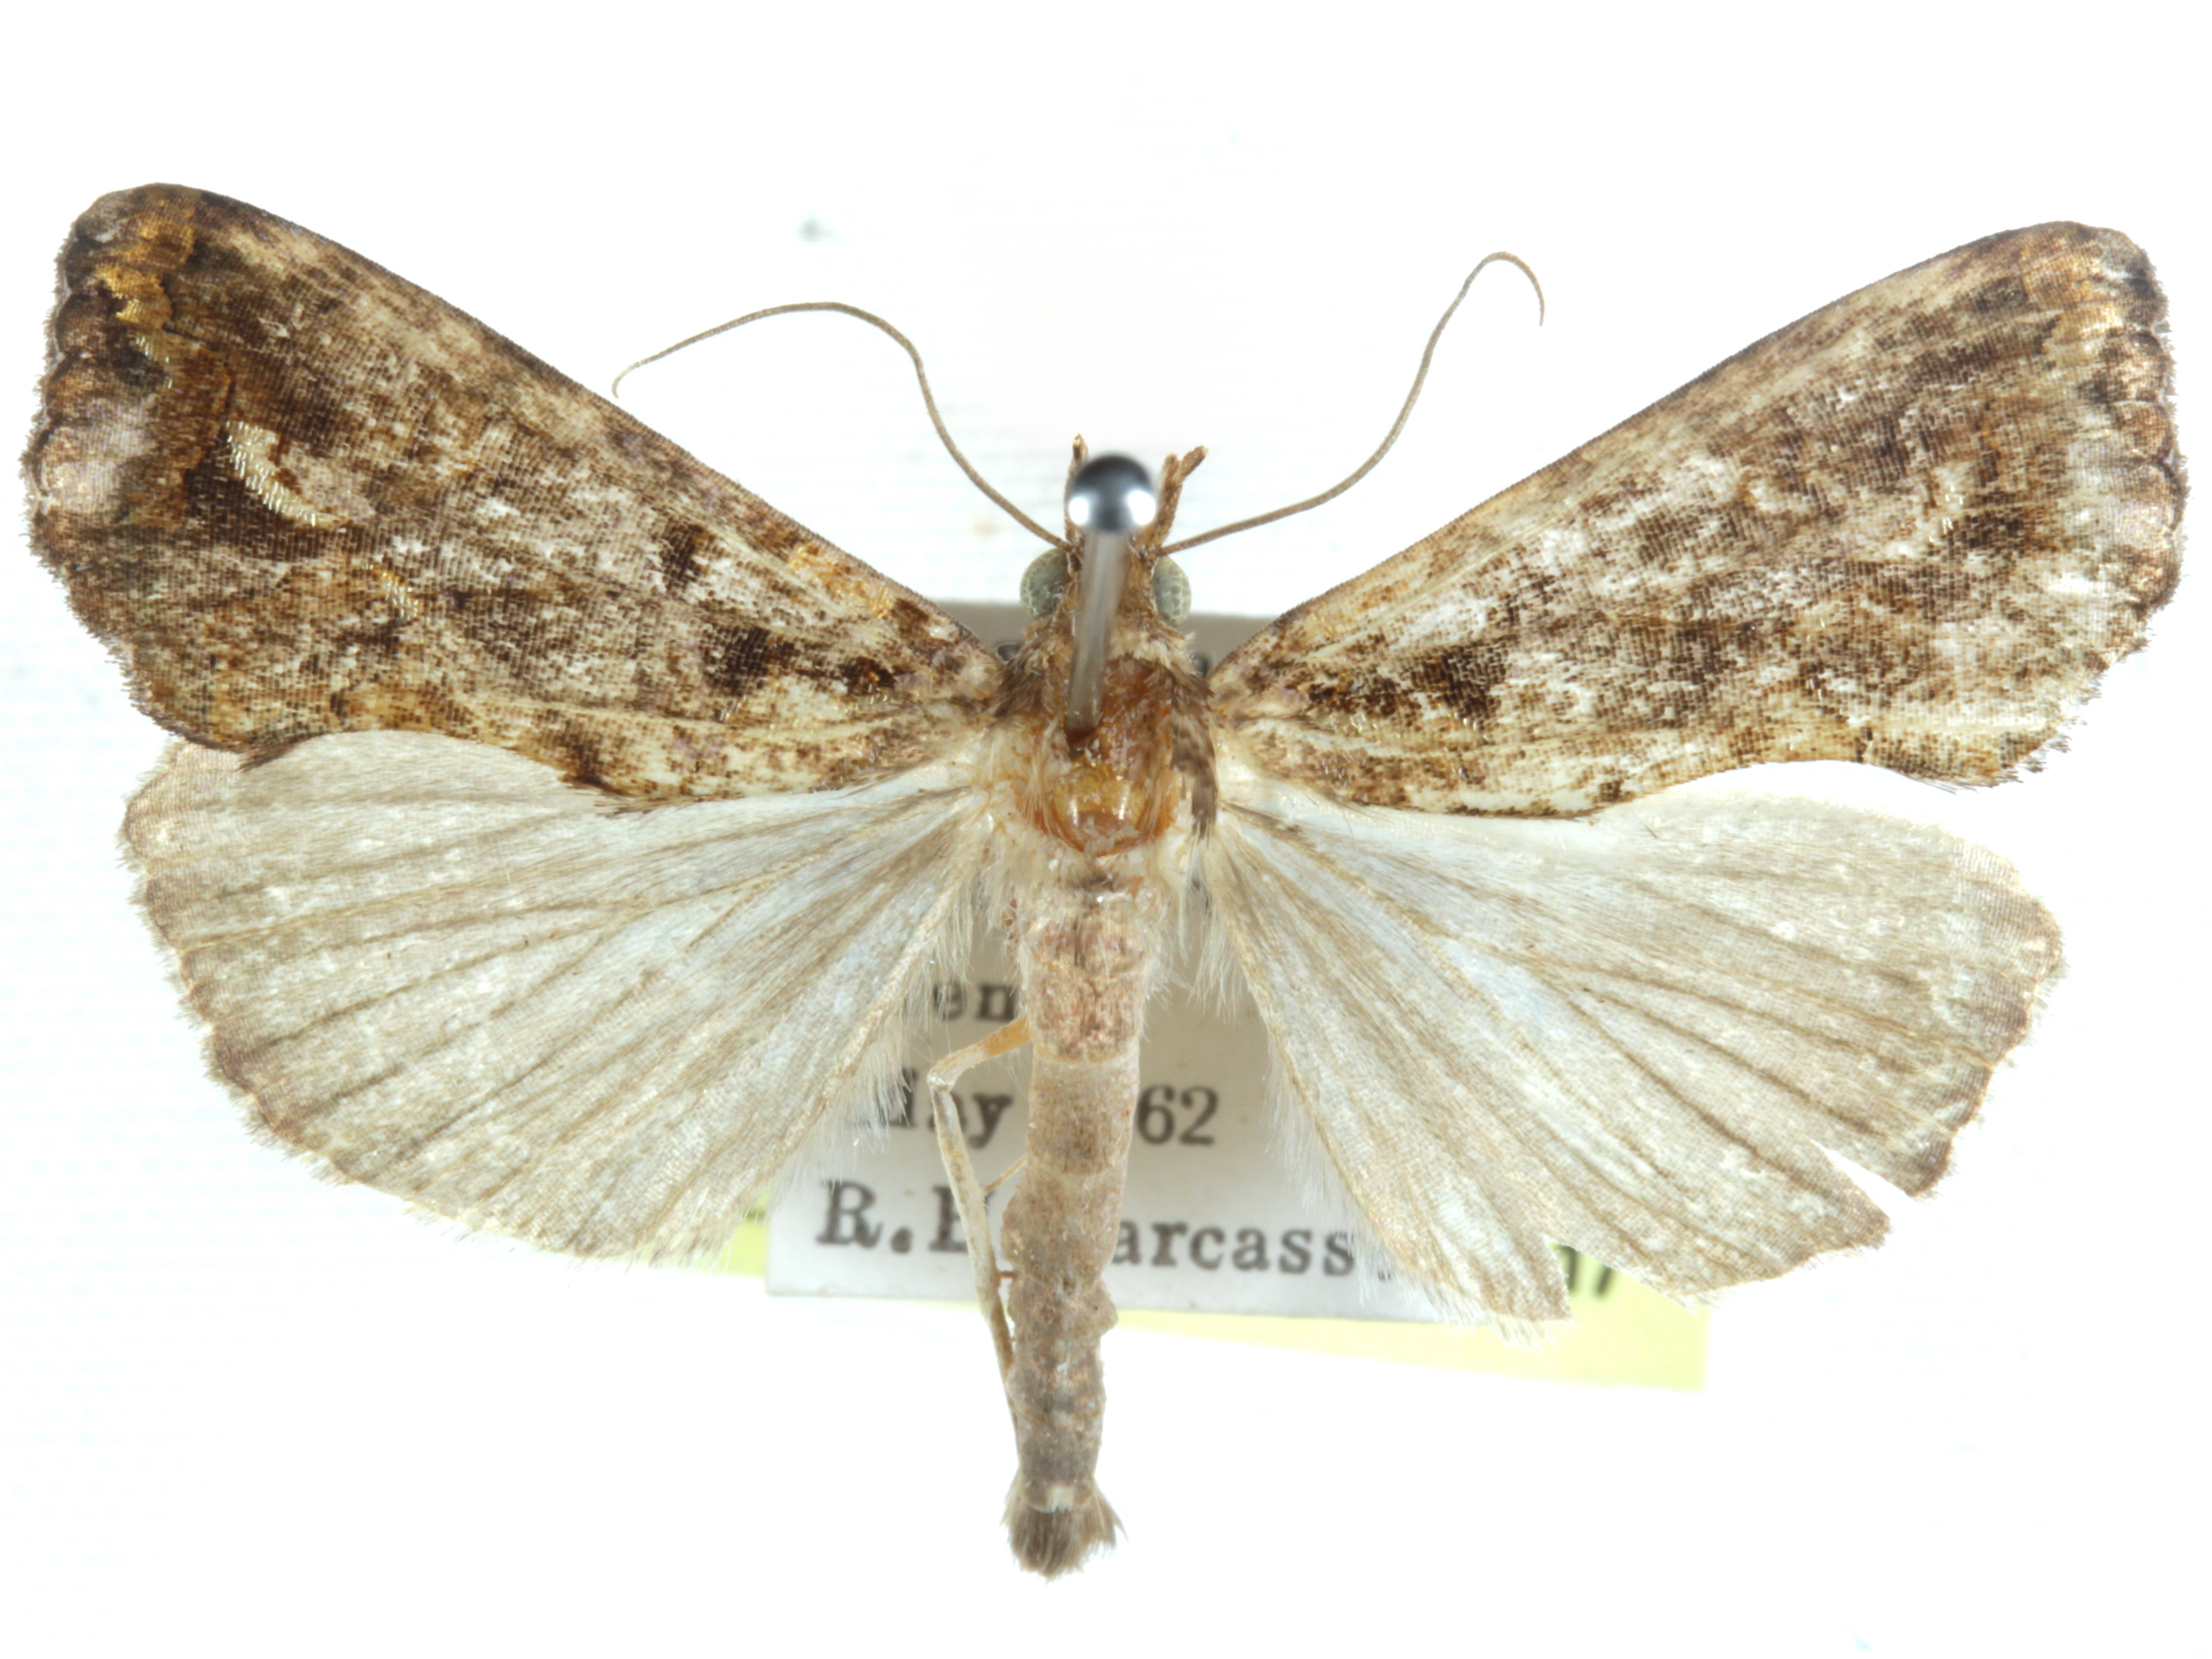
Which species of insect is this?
Plusiodonta wahlbergi
